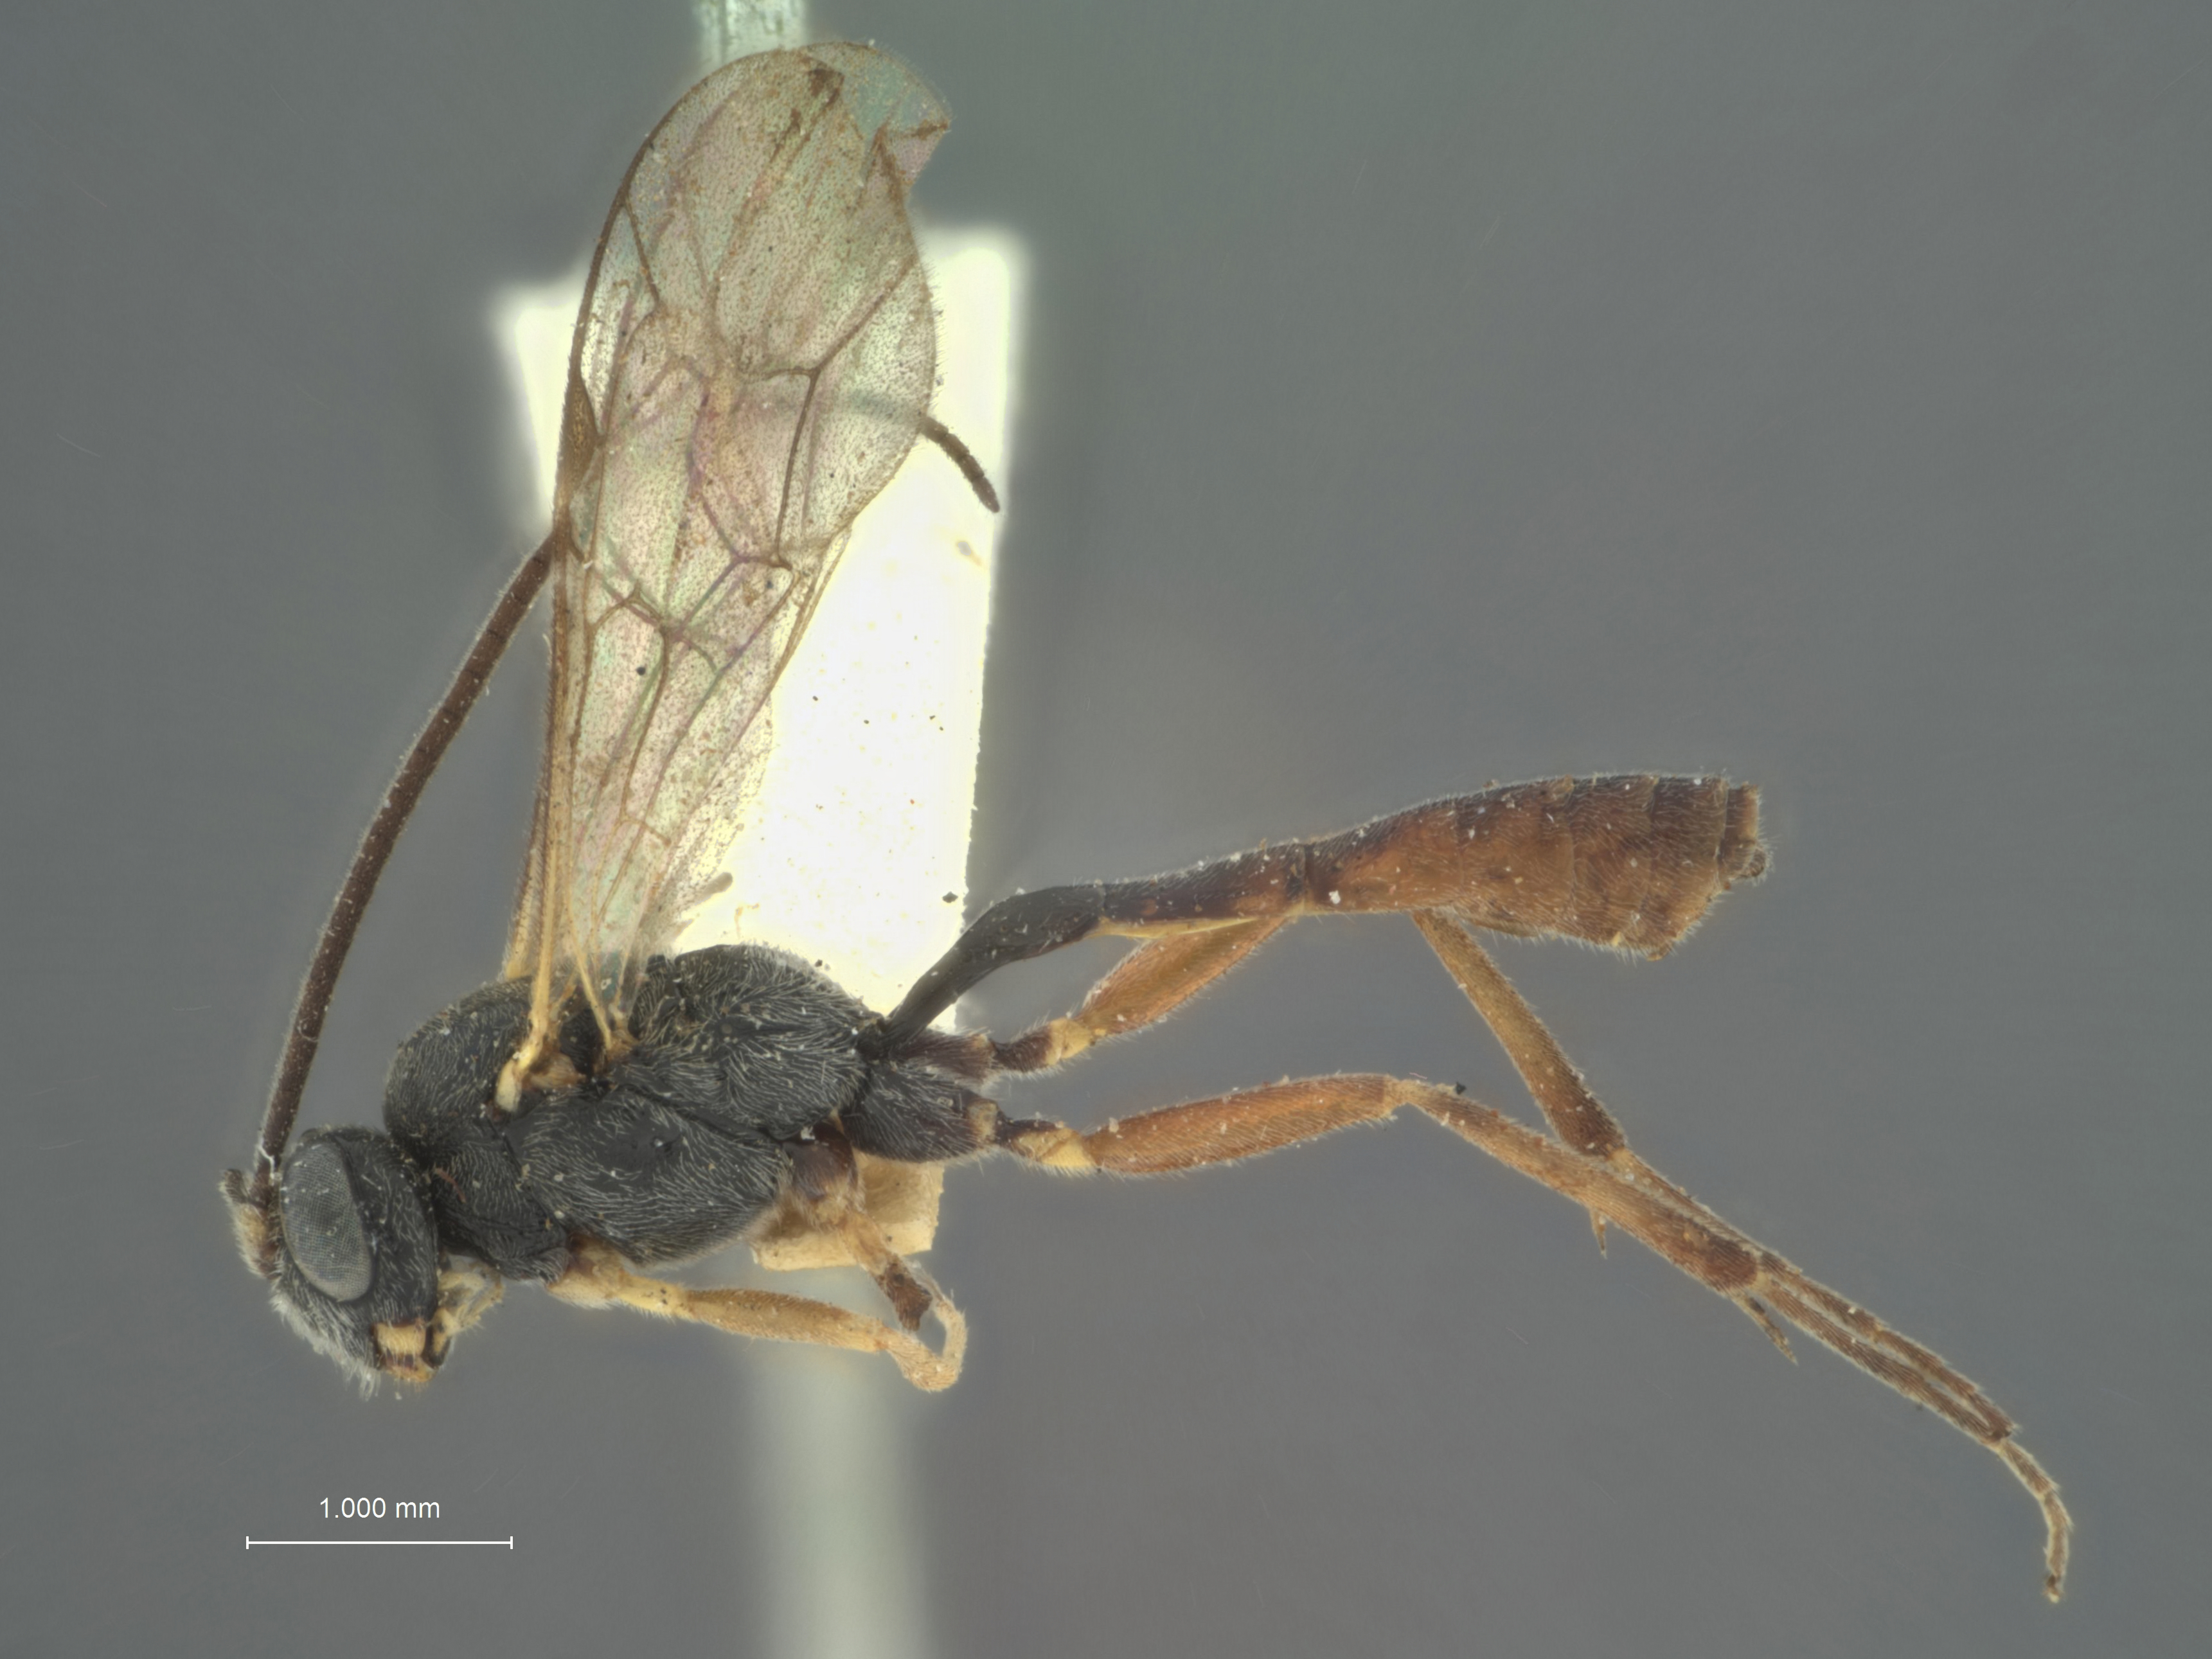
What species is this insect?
Limneria pattoni
